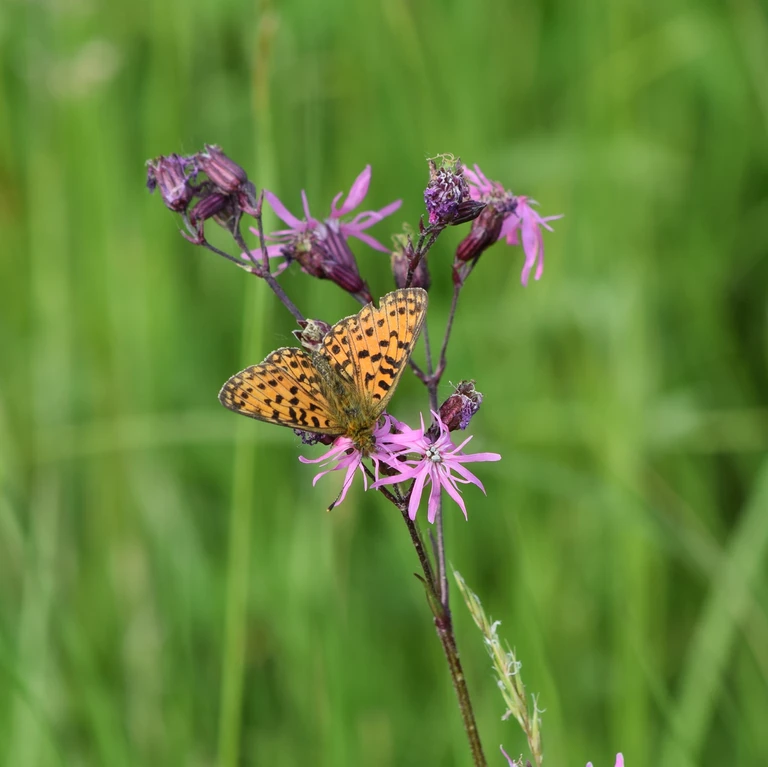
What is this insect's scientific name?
Boloria euphrosyne (also Clossiana euphrosyne)
